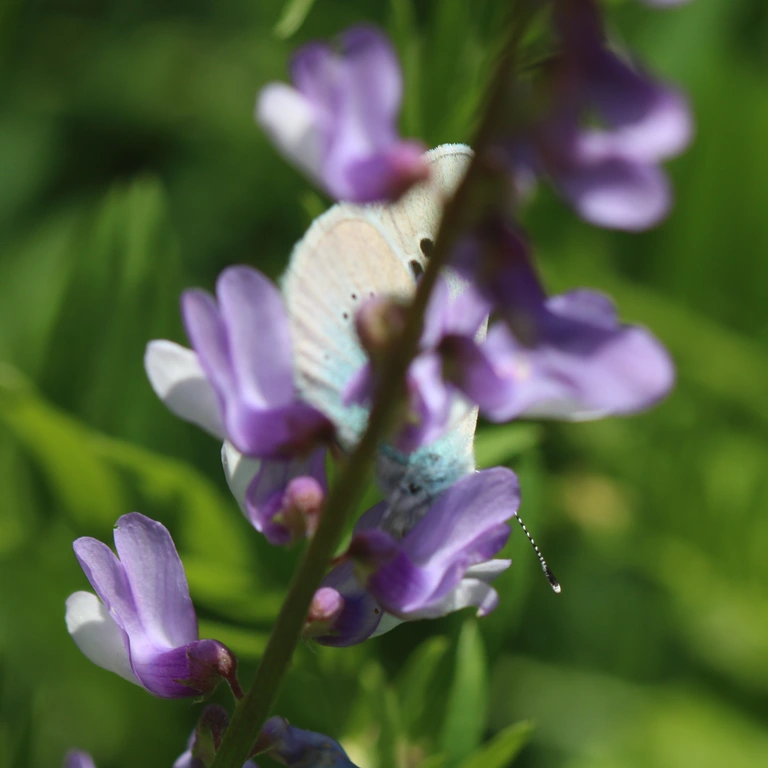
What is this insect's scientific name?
Glaucopsyche alexis
